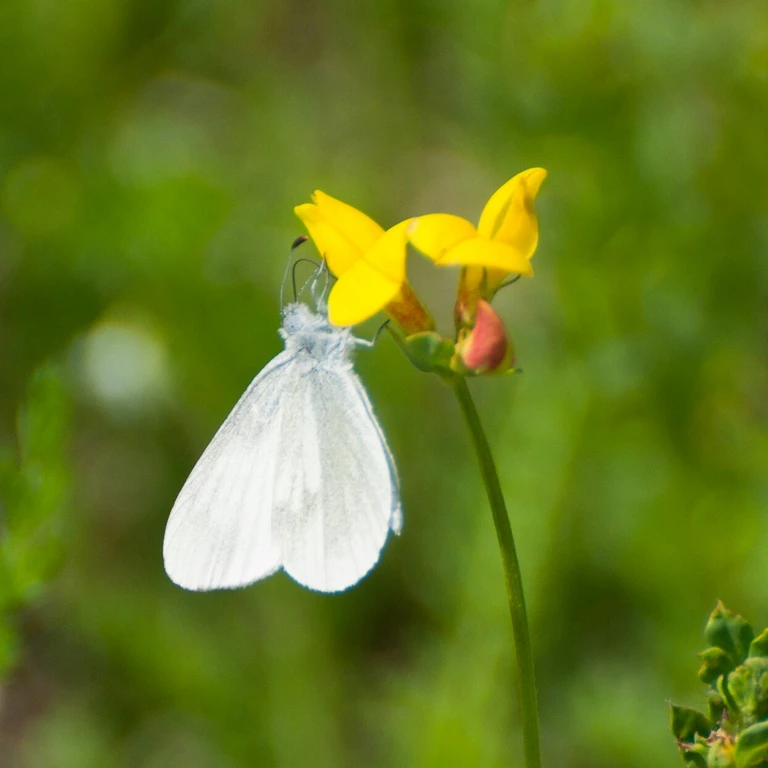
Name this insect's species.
Leptidea sinapis/juvernica
